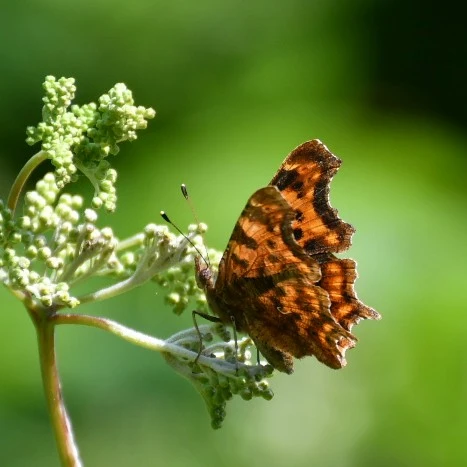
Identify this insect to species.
Polygonia c-album
